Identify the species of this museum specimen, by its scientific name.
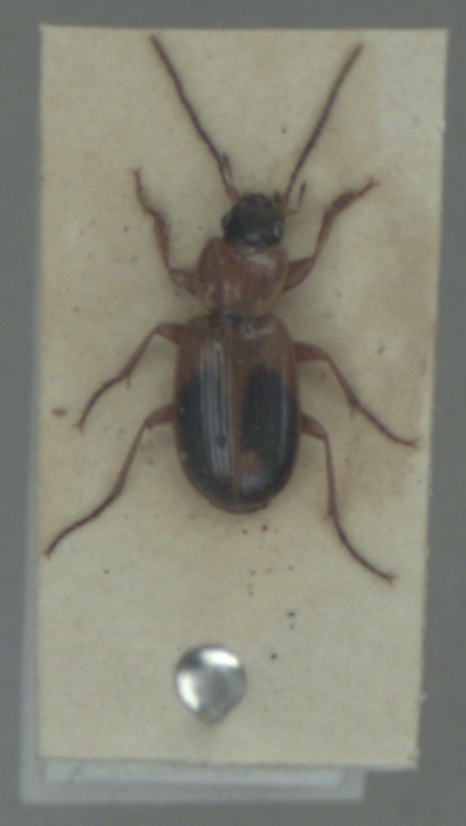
Badister bullatus
